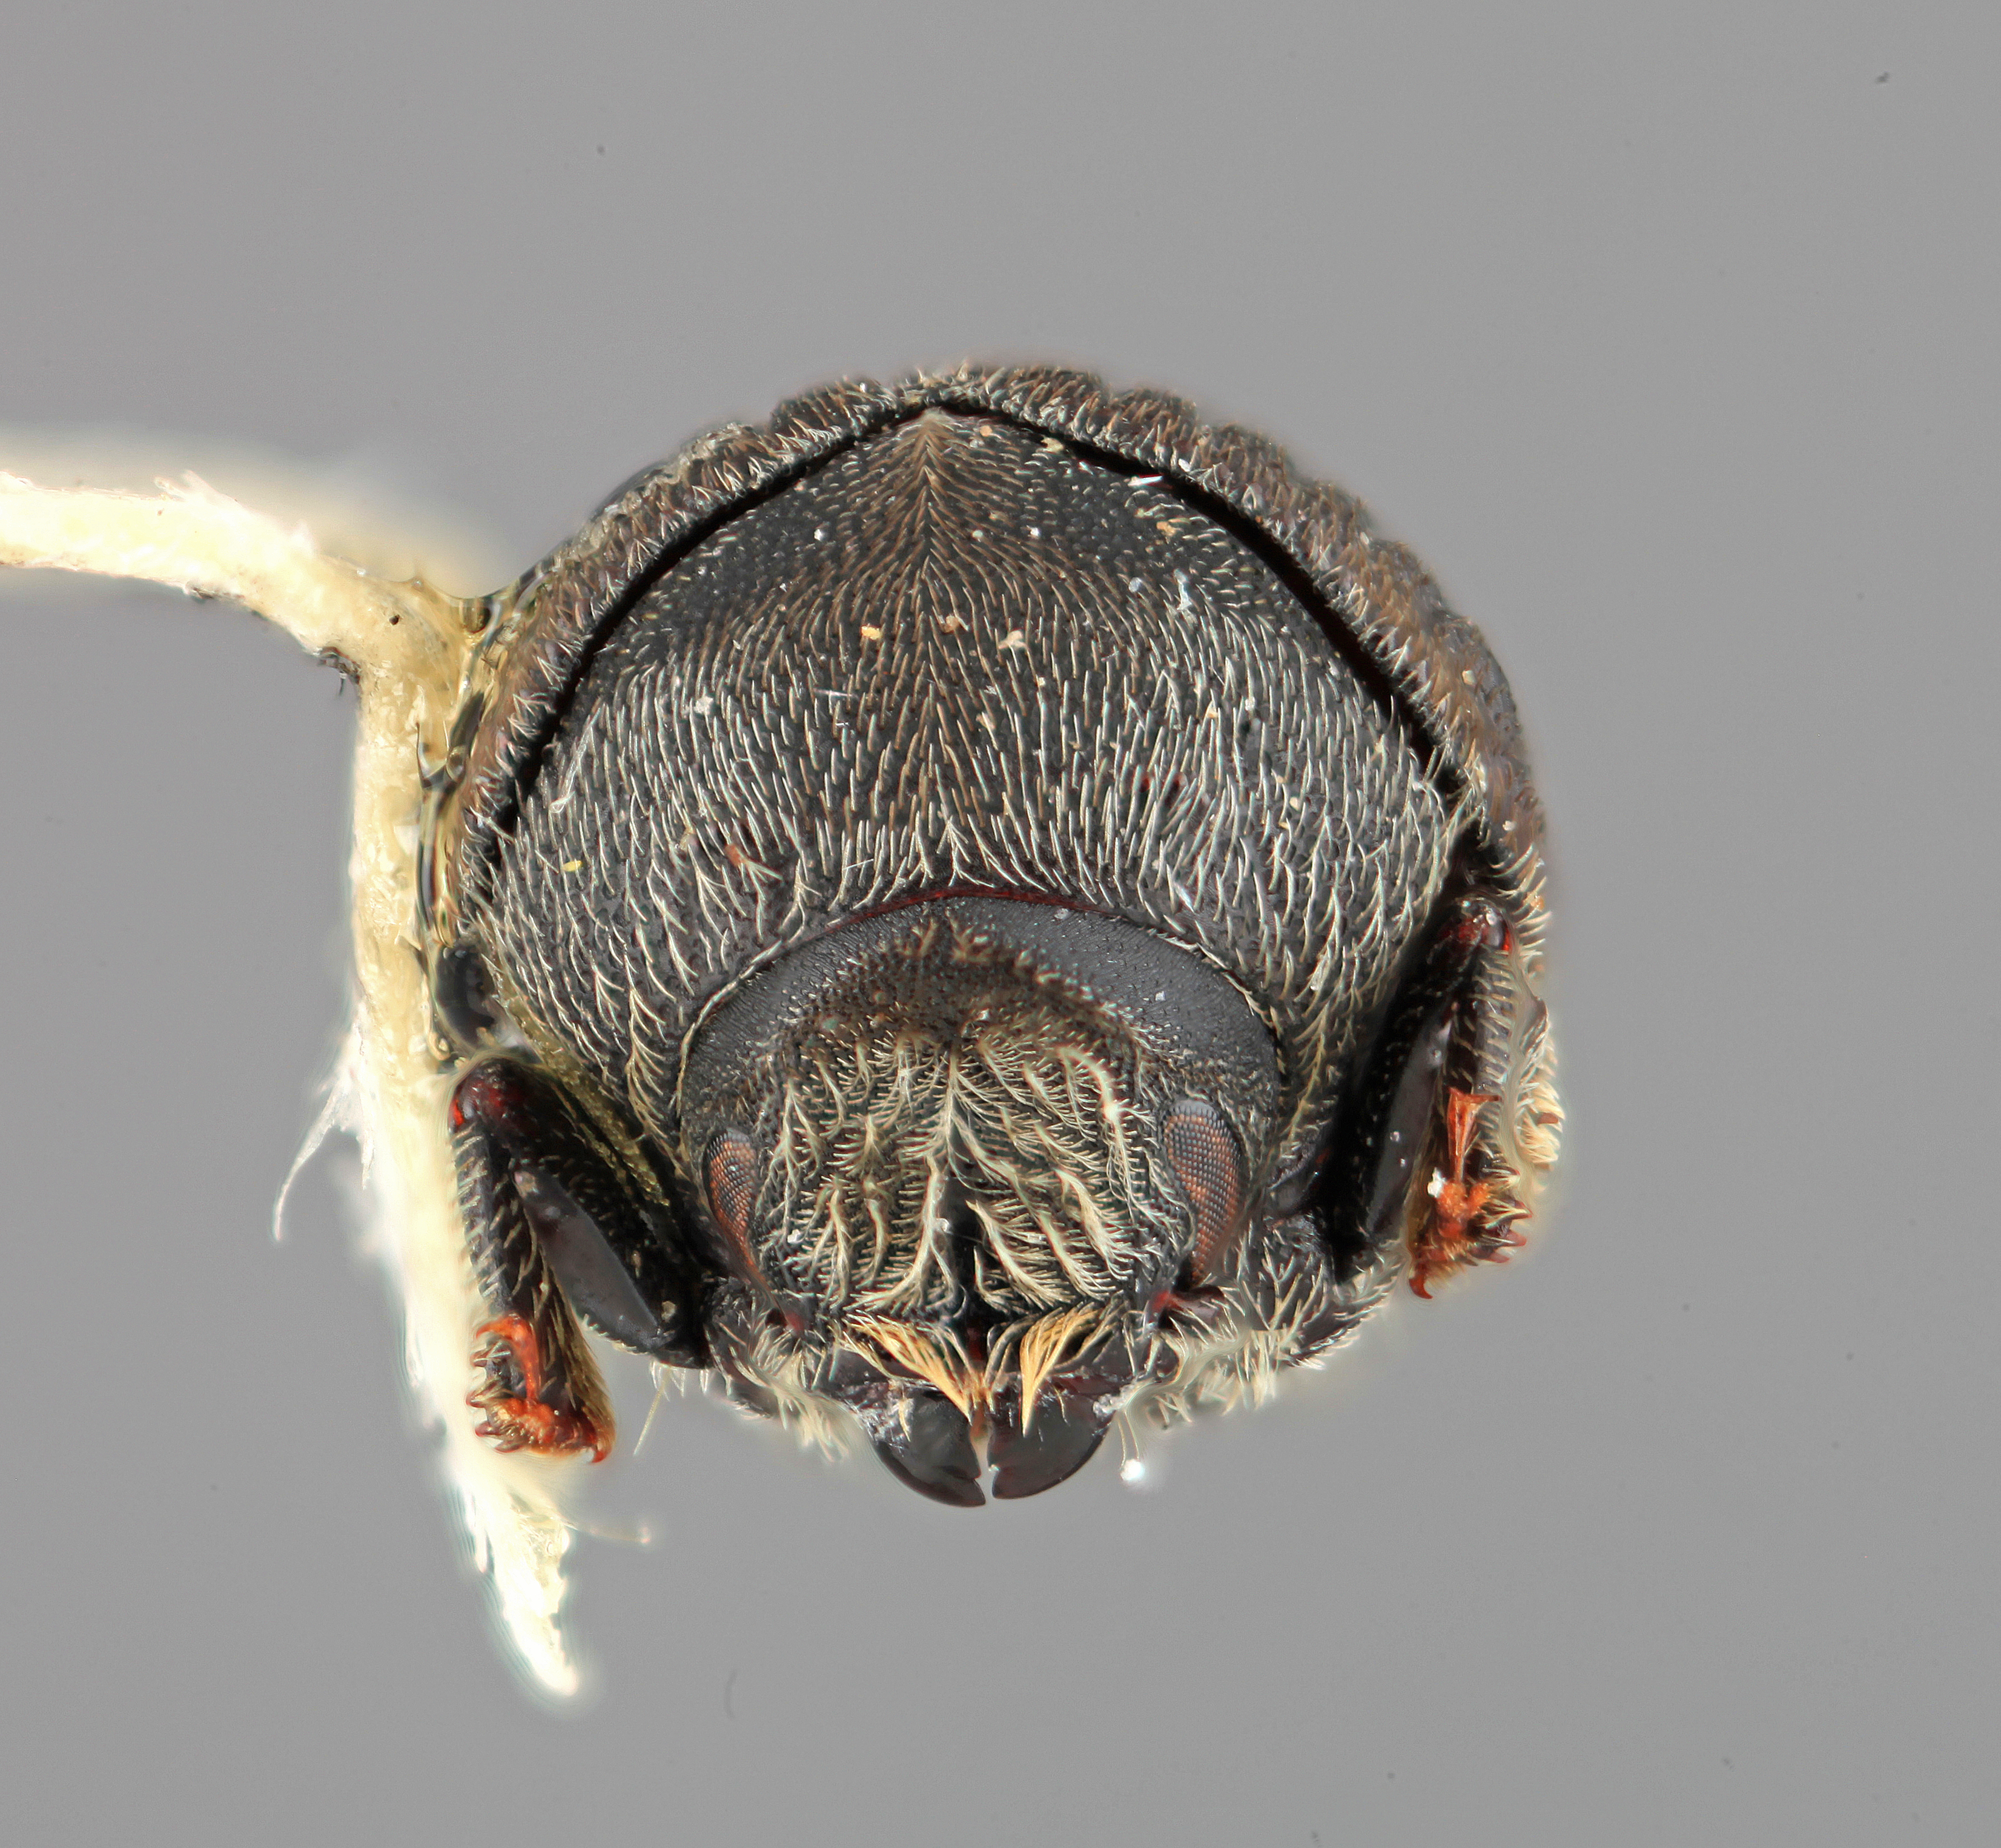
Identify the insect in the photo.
Dendrosinus mexicanus
